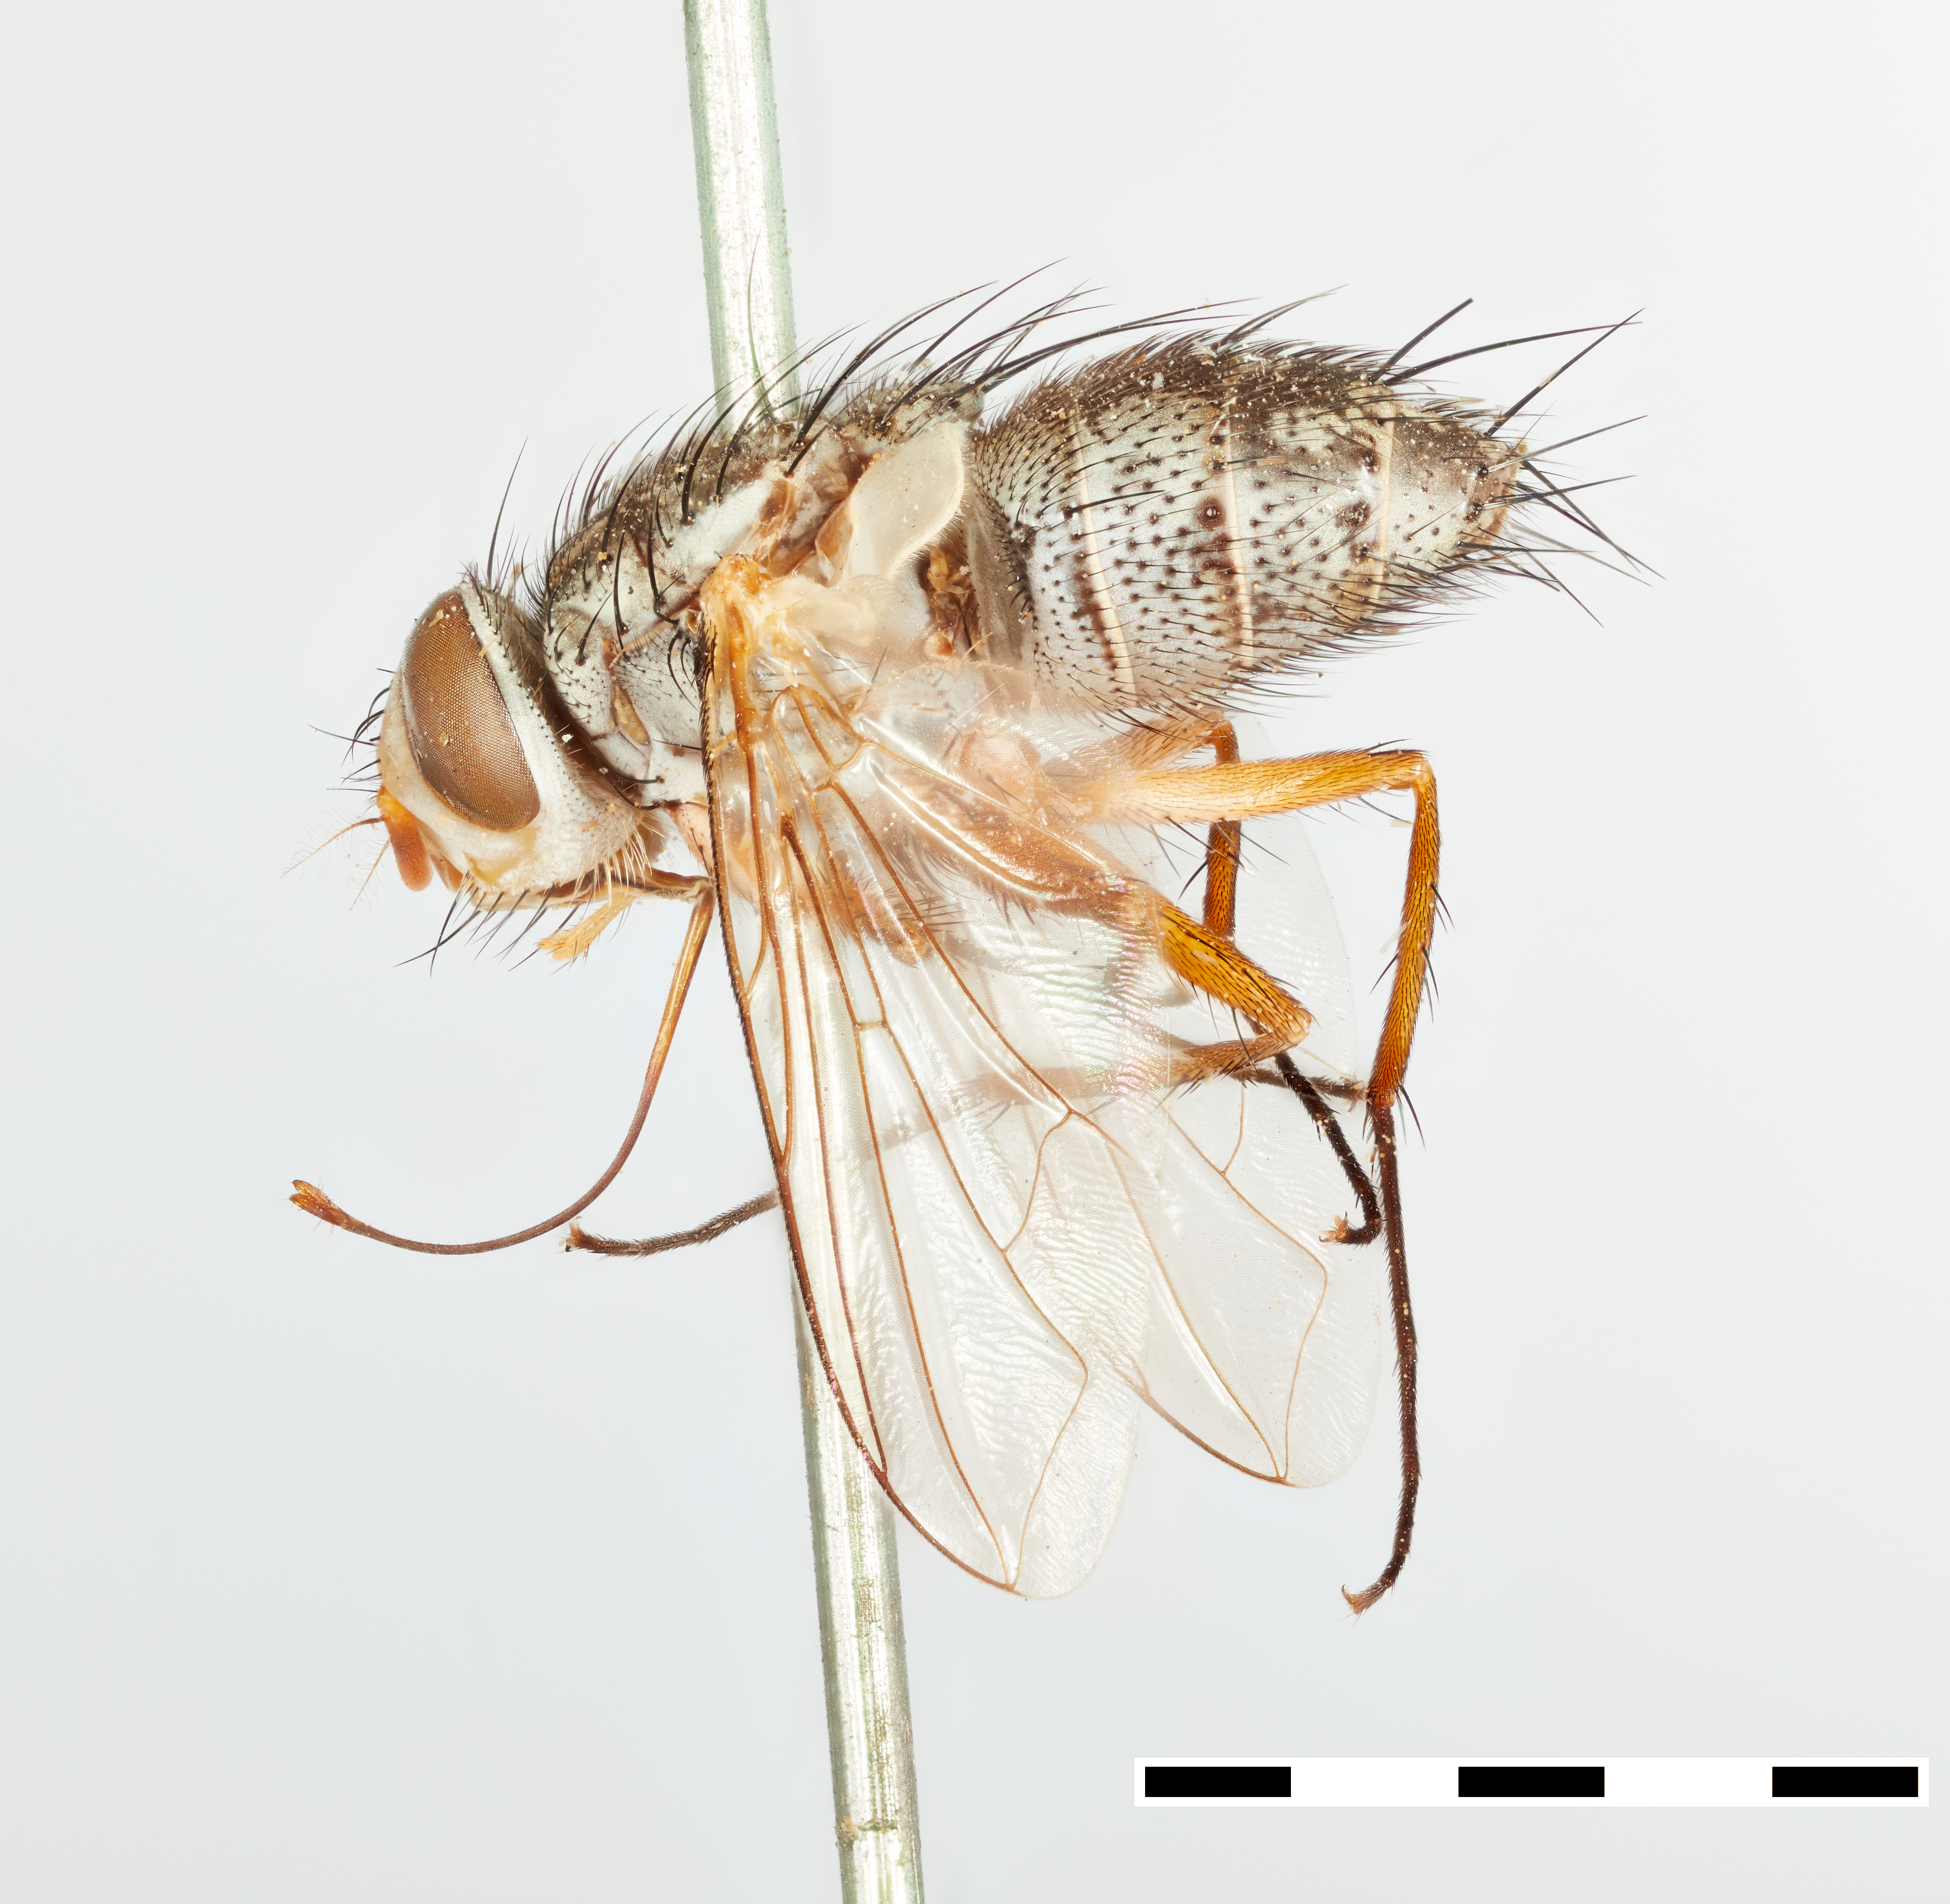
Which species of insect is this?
Prosena flavipes
